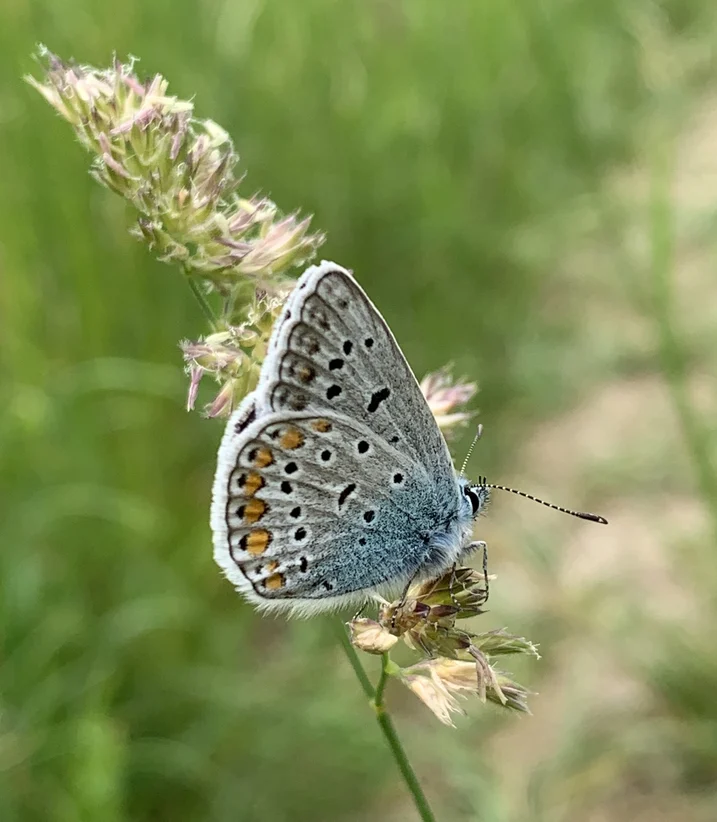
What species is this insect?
Polyommatus icarus
